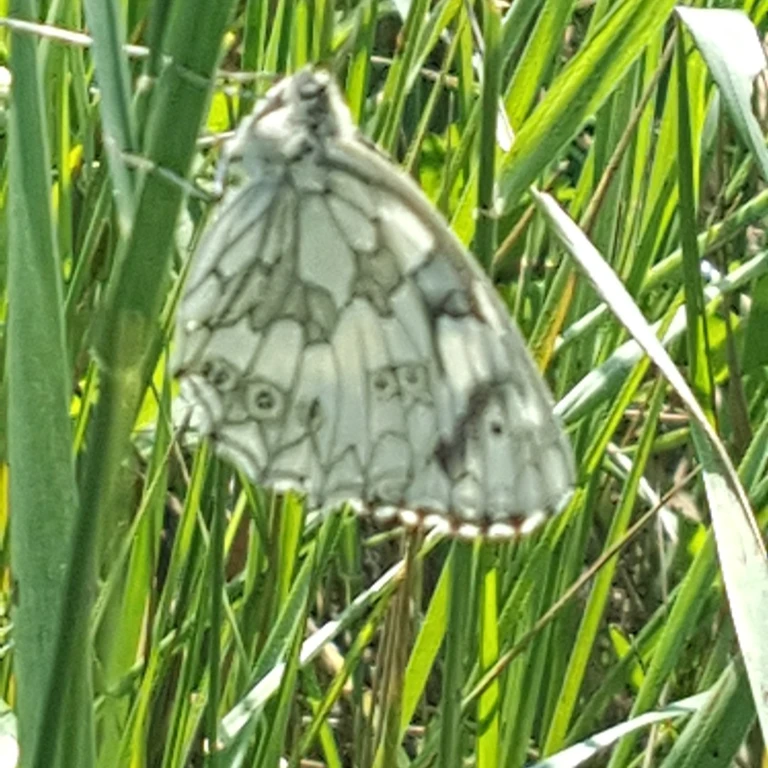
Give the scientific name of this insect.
Melanargia galathea
